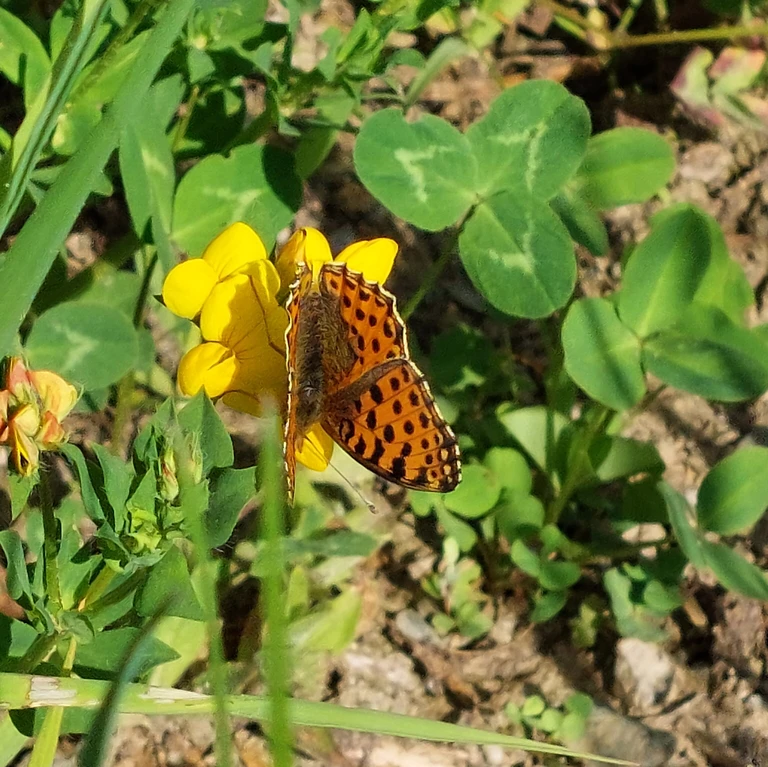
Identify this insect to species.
Issoria lathonia
